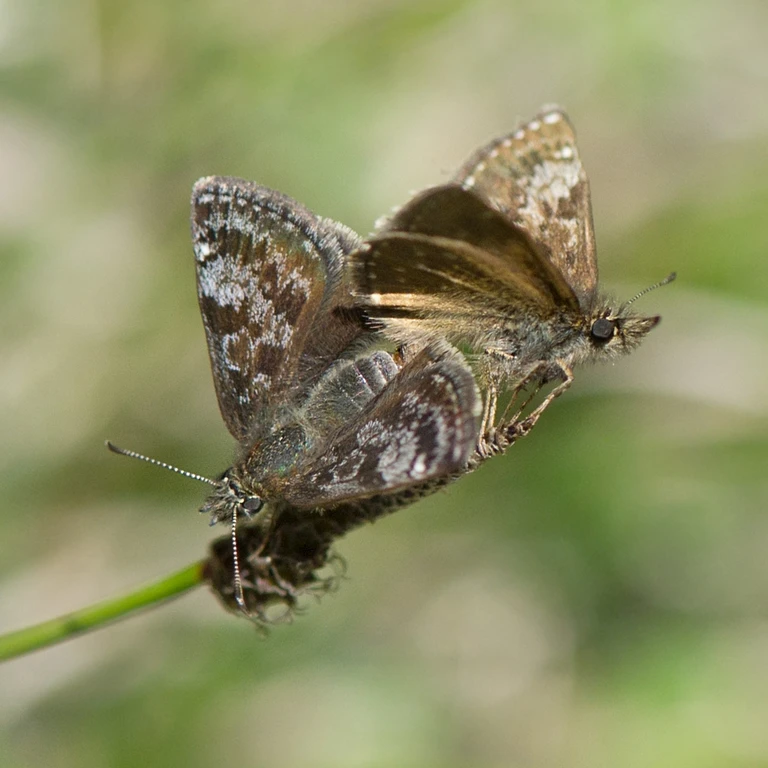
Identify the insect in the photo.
Erynnis tages
